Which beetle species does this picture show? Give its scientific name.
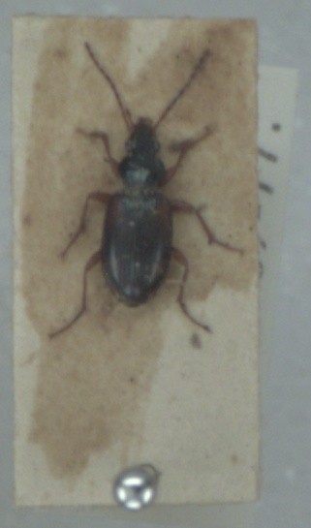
Bembidion tetracolum
